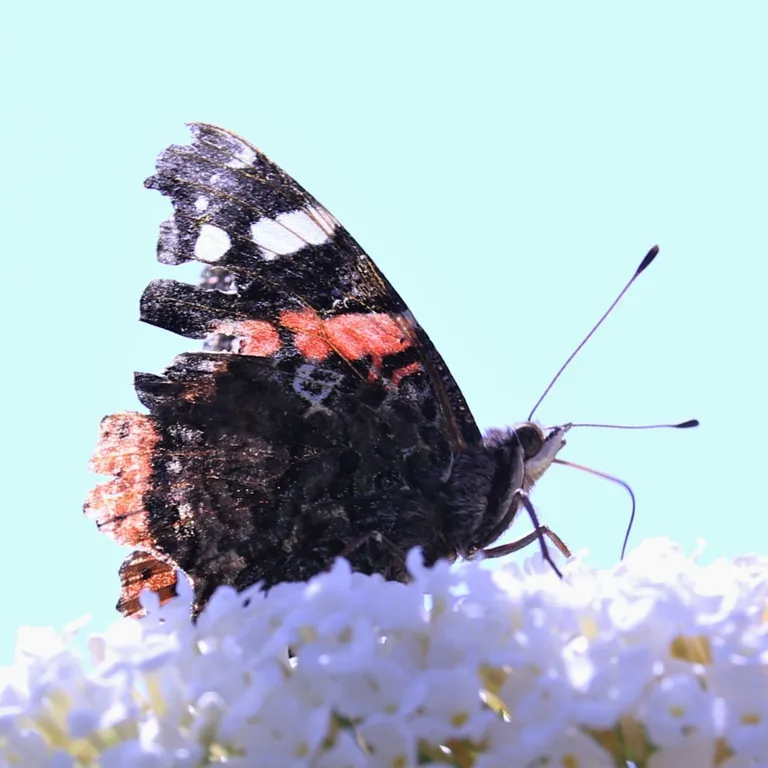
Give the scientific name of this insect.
Vanessa atalanta
